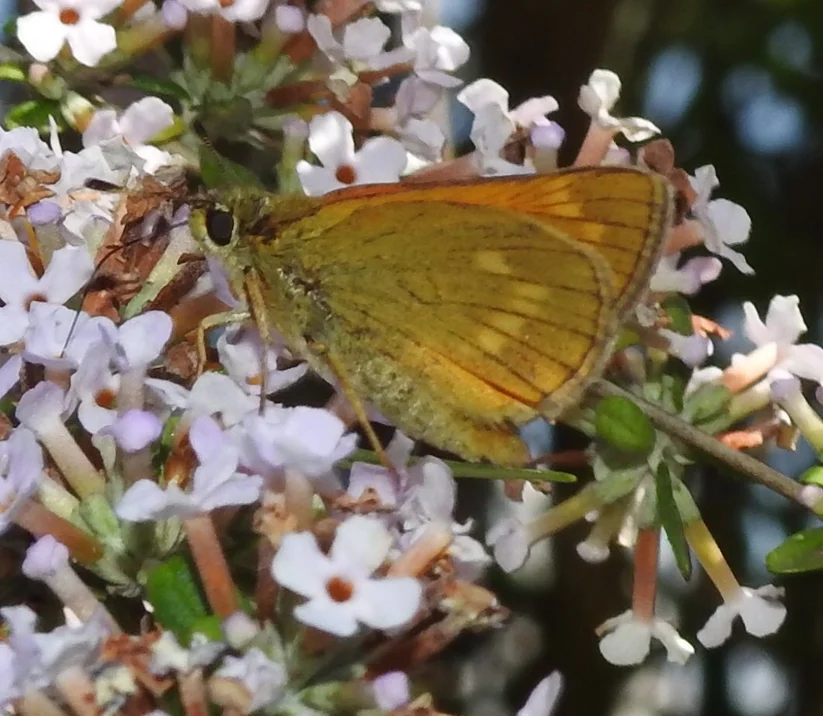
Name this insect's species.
Ochlodes sylvanus (also Ochlodes venata)
